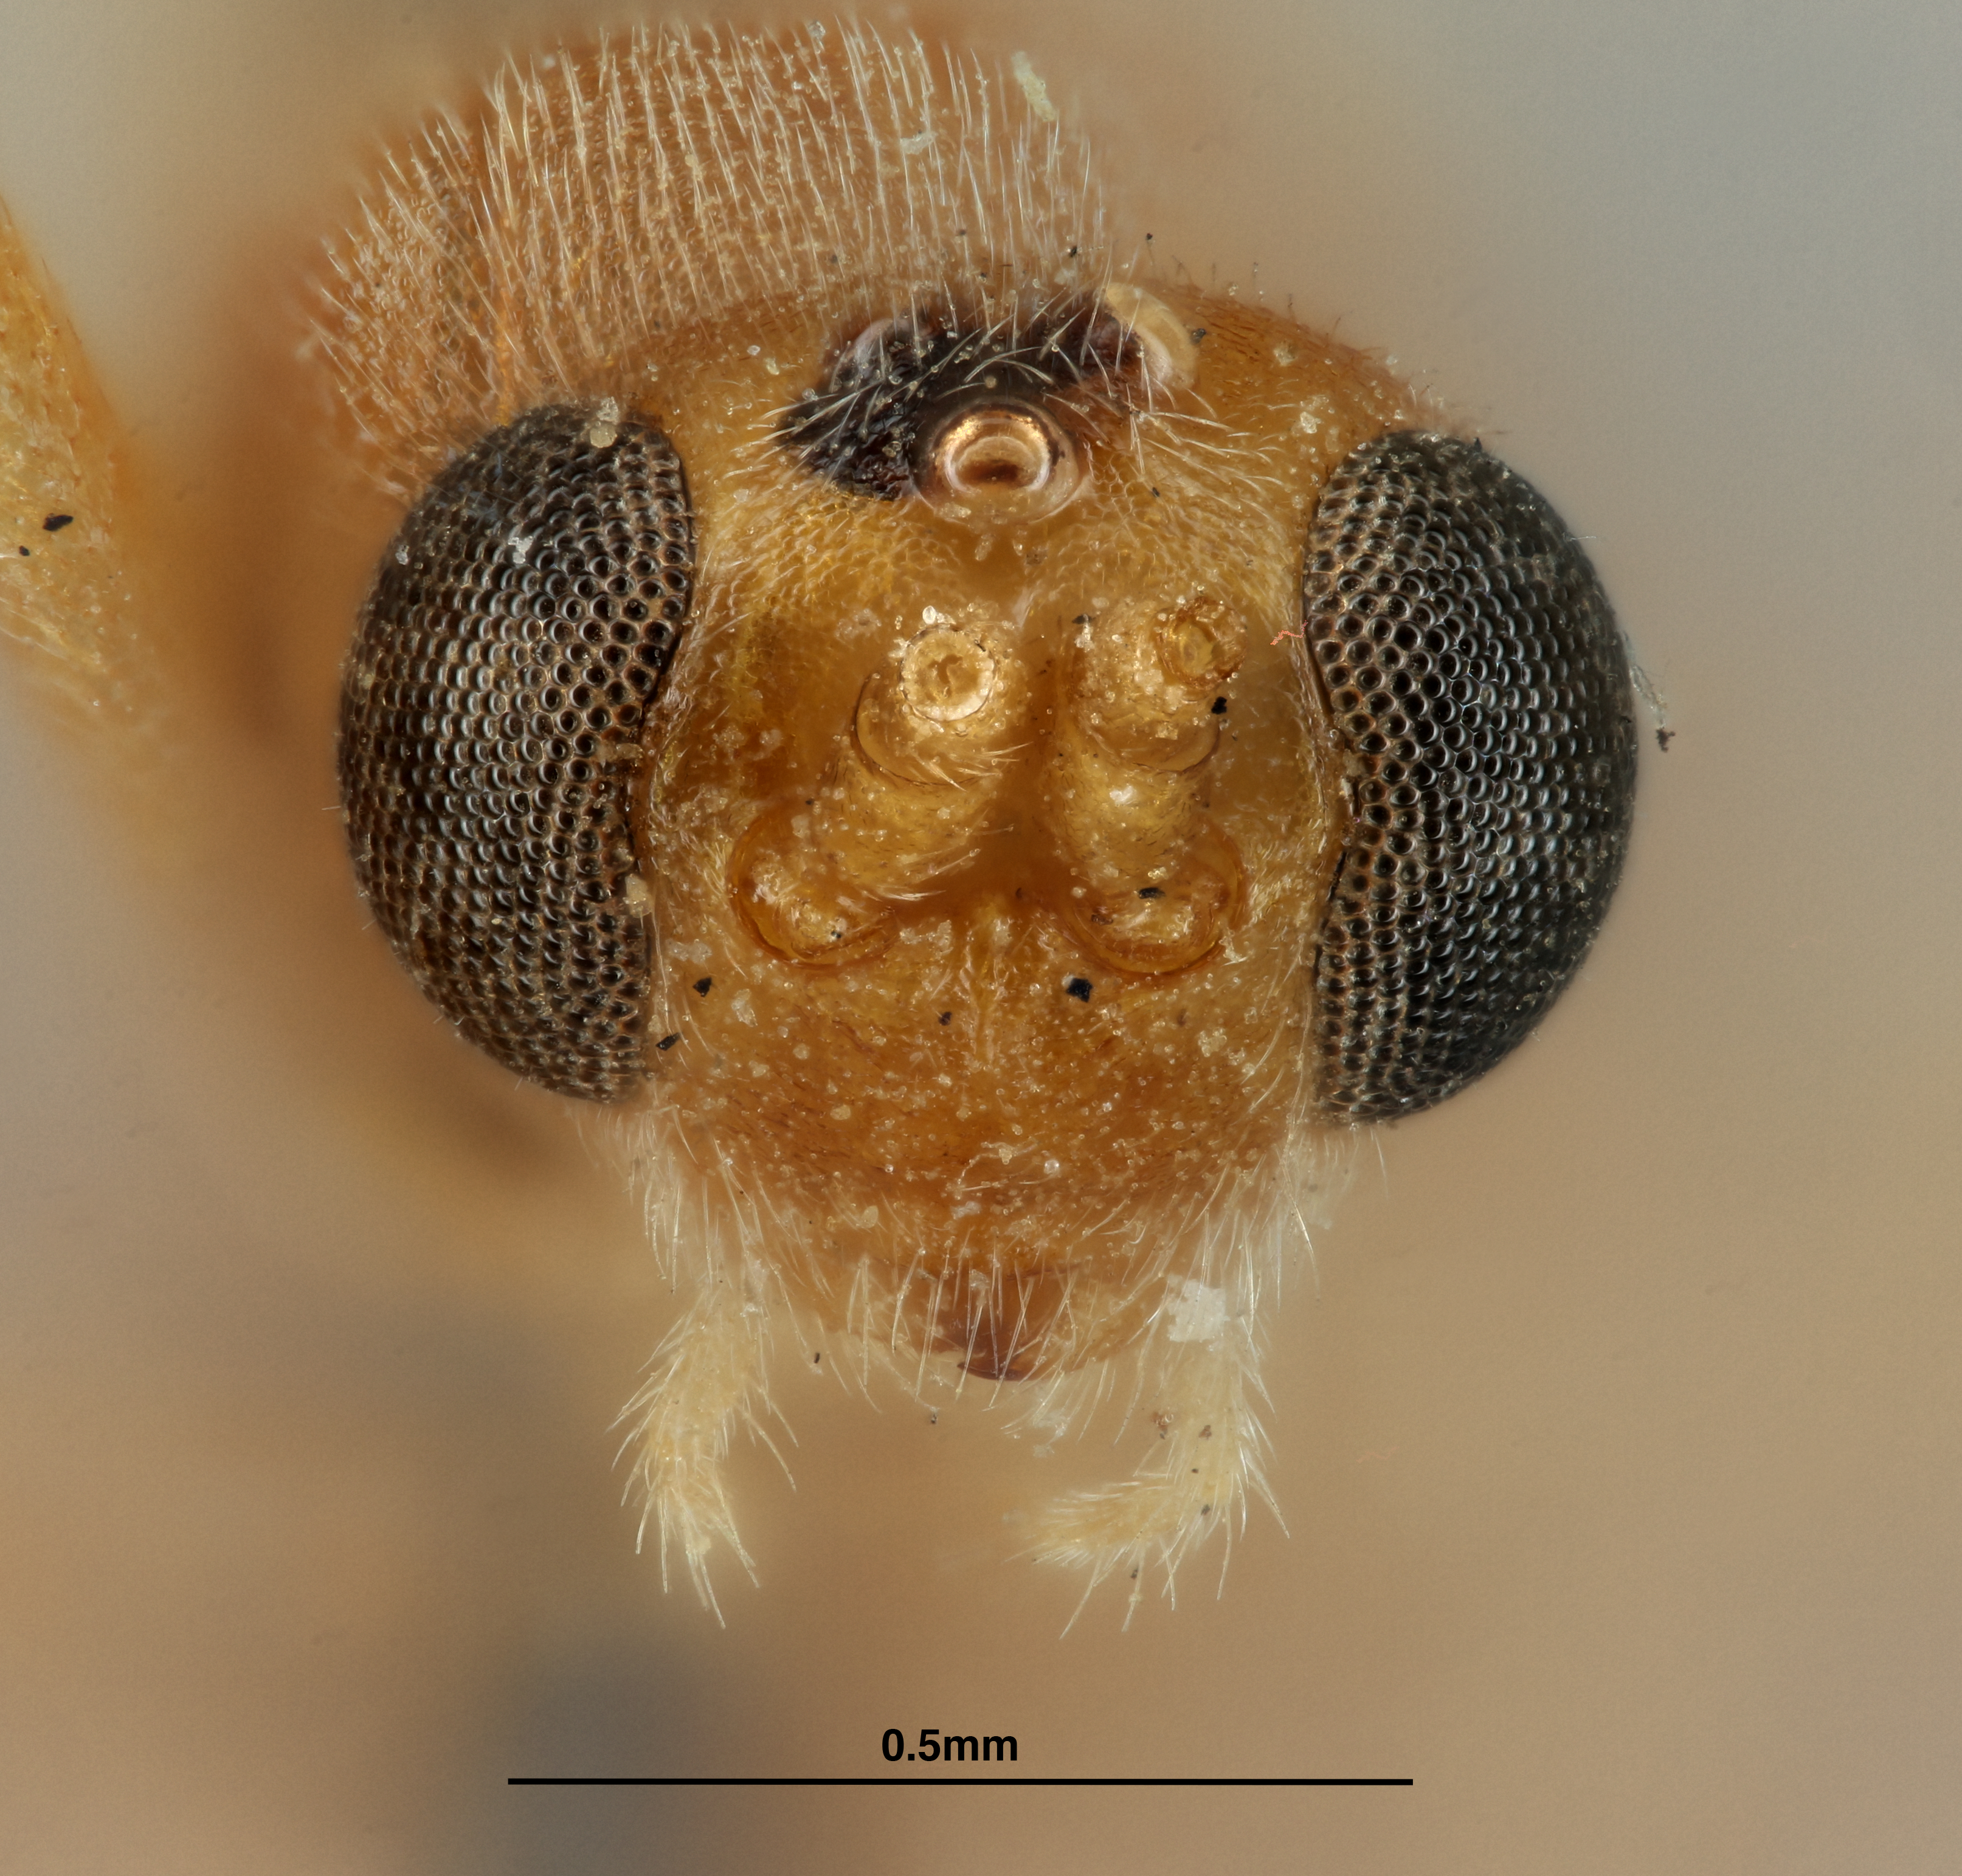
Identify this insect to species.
Rogas cerurae
